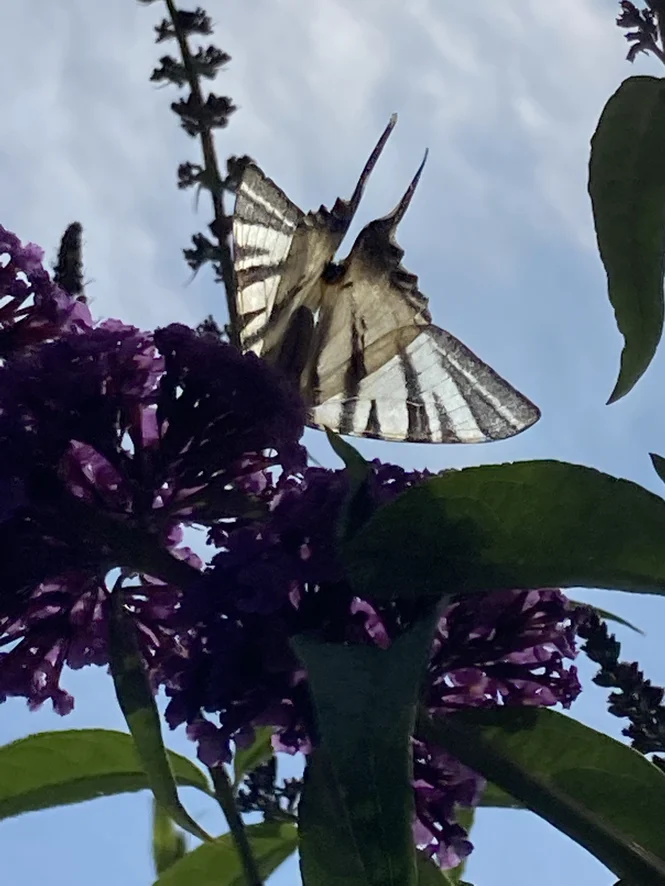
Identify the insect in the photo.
Iphiclides podalirius
